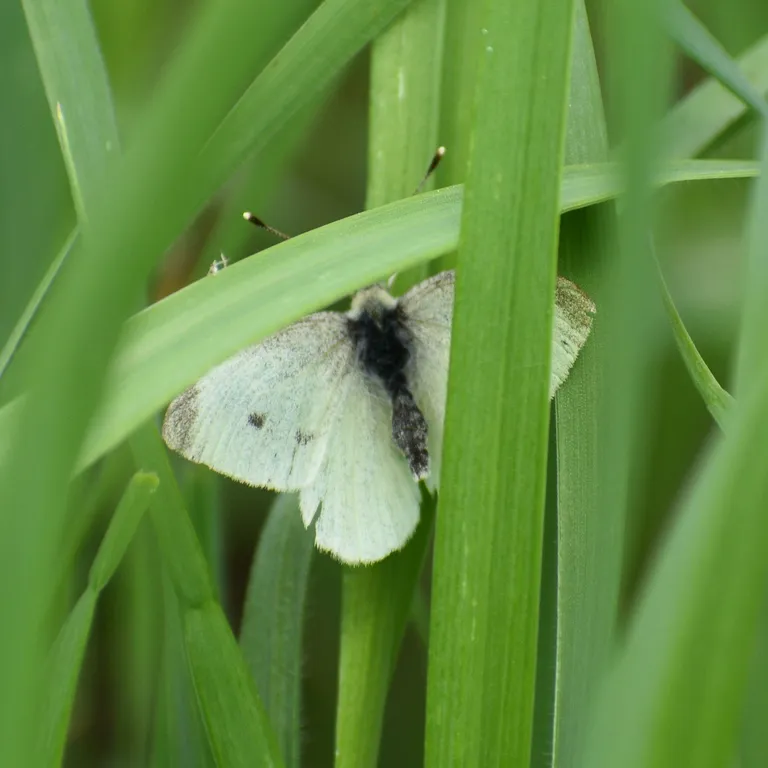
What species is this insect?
Pieris rapae
